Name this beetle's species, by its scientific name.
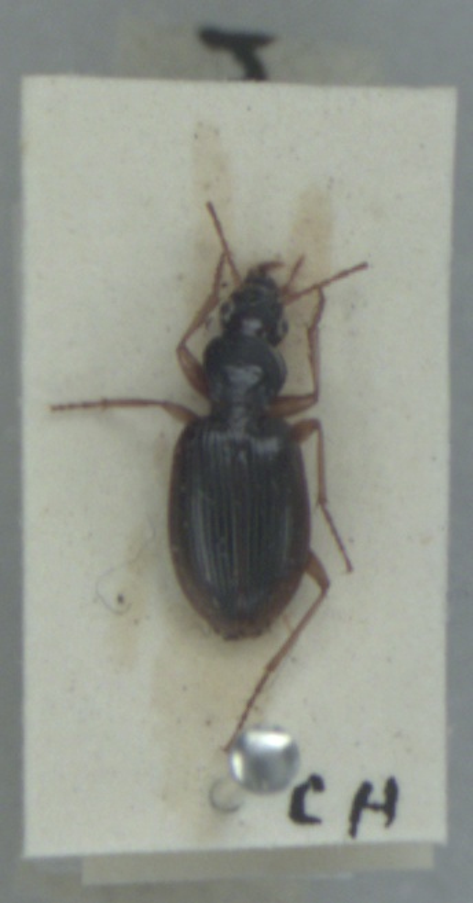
Paranchus albipes
